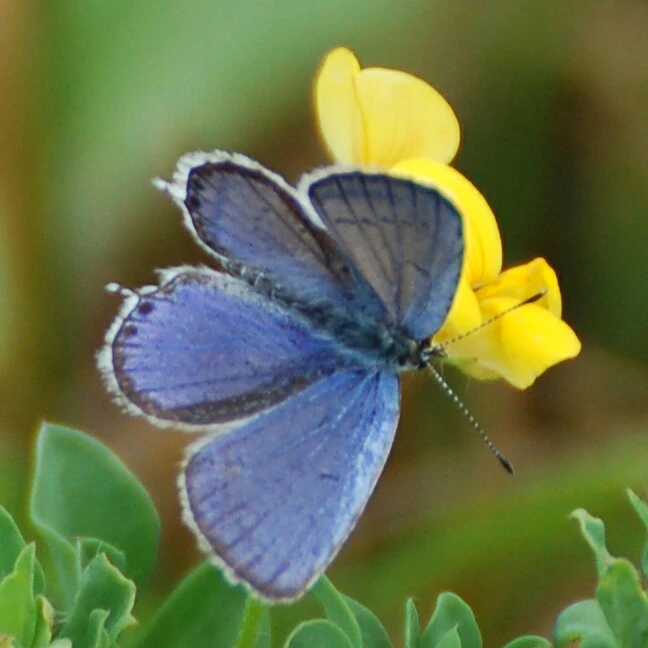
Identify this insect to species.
Cupido argiades (also Elkalyce argiades)
